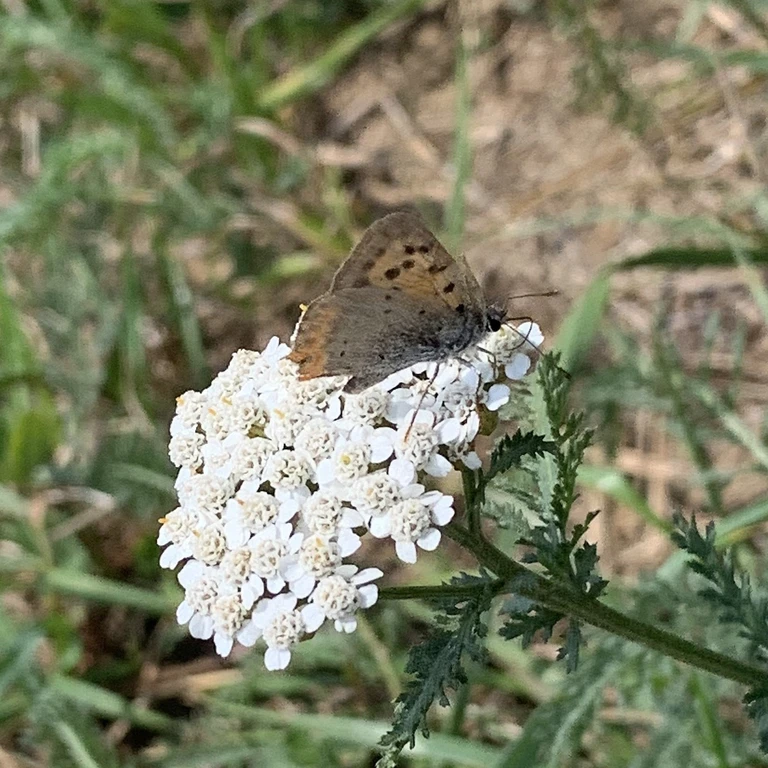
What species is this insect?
Lycaena phlaeas
